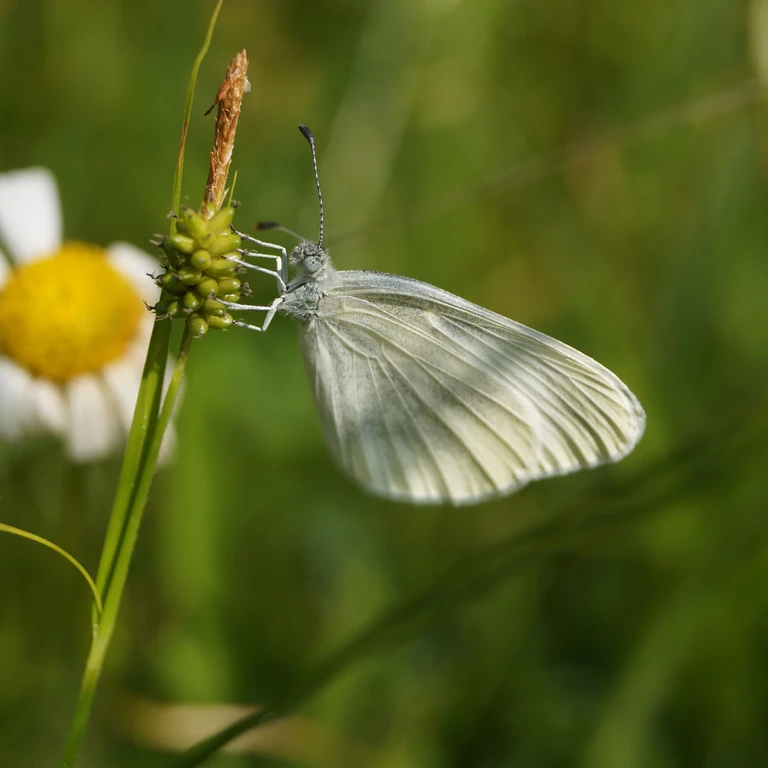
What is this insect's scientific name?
Leptidea sinapis/juvernica
